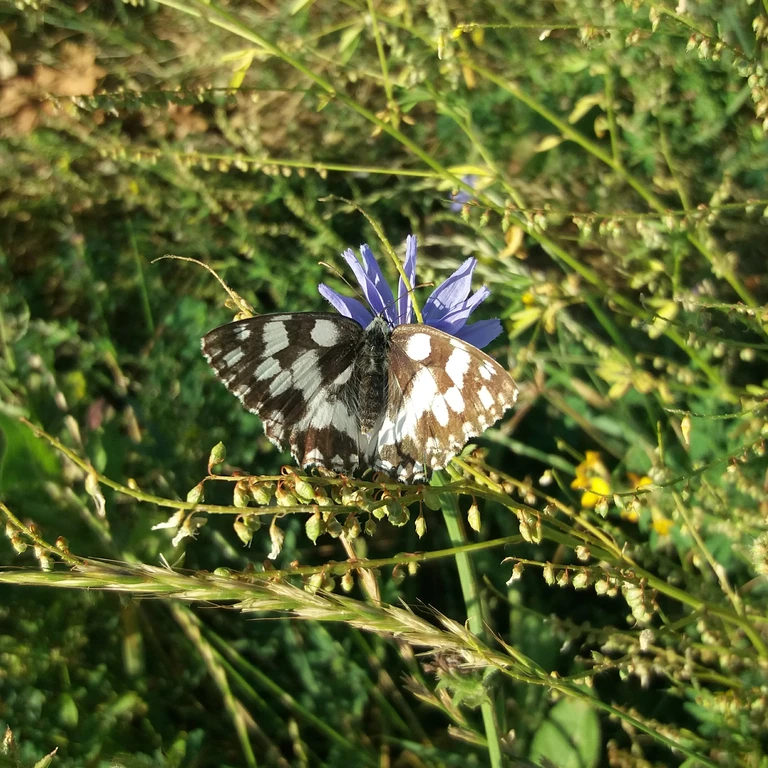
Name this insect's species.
Melanargia galathea
